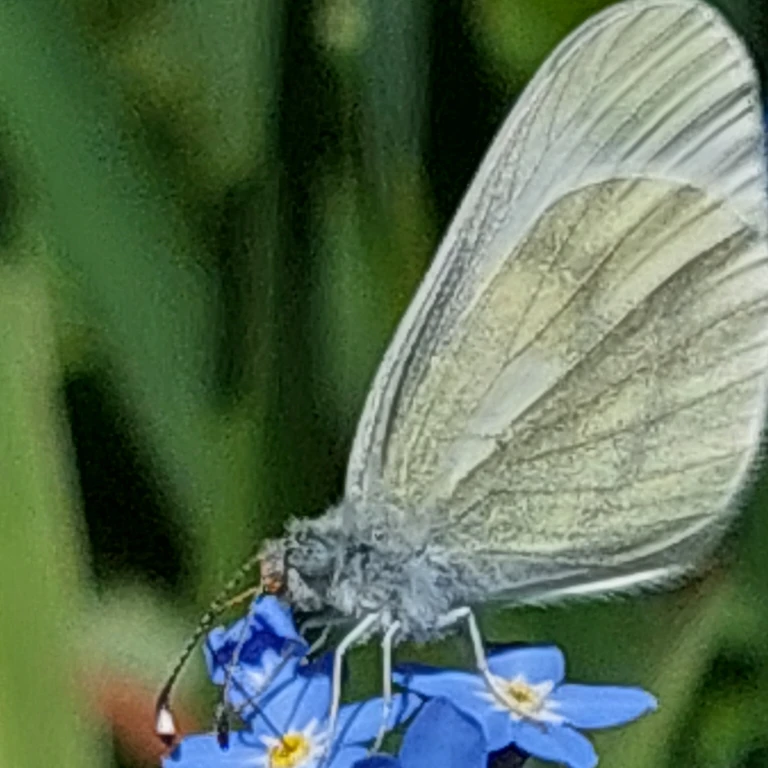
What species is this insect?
Leptidea sinapis/juvernica
